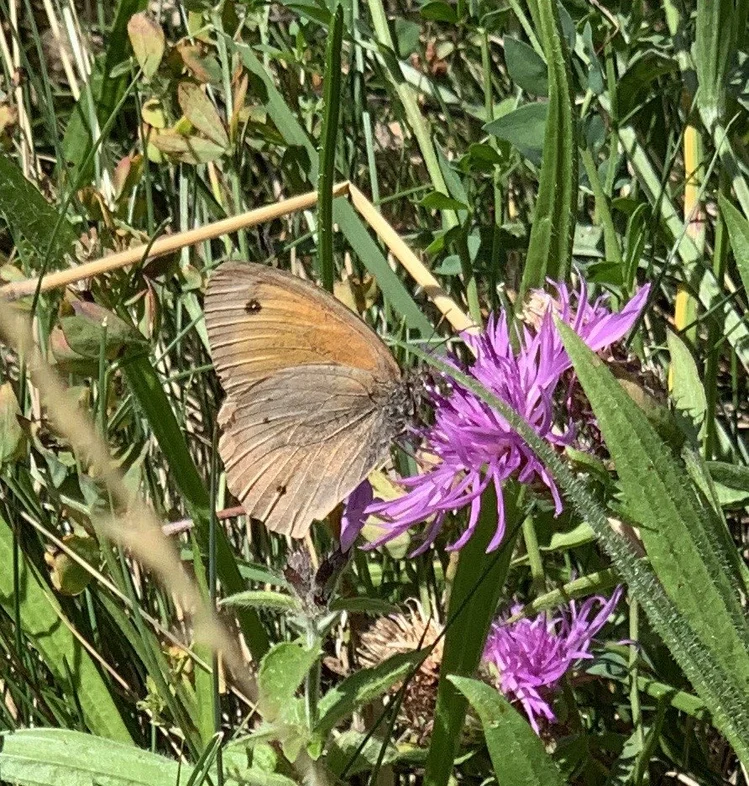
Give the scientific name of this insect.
Maniola jurtina
